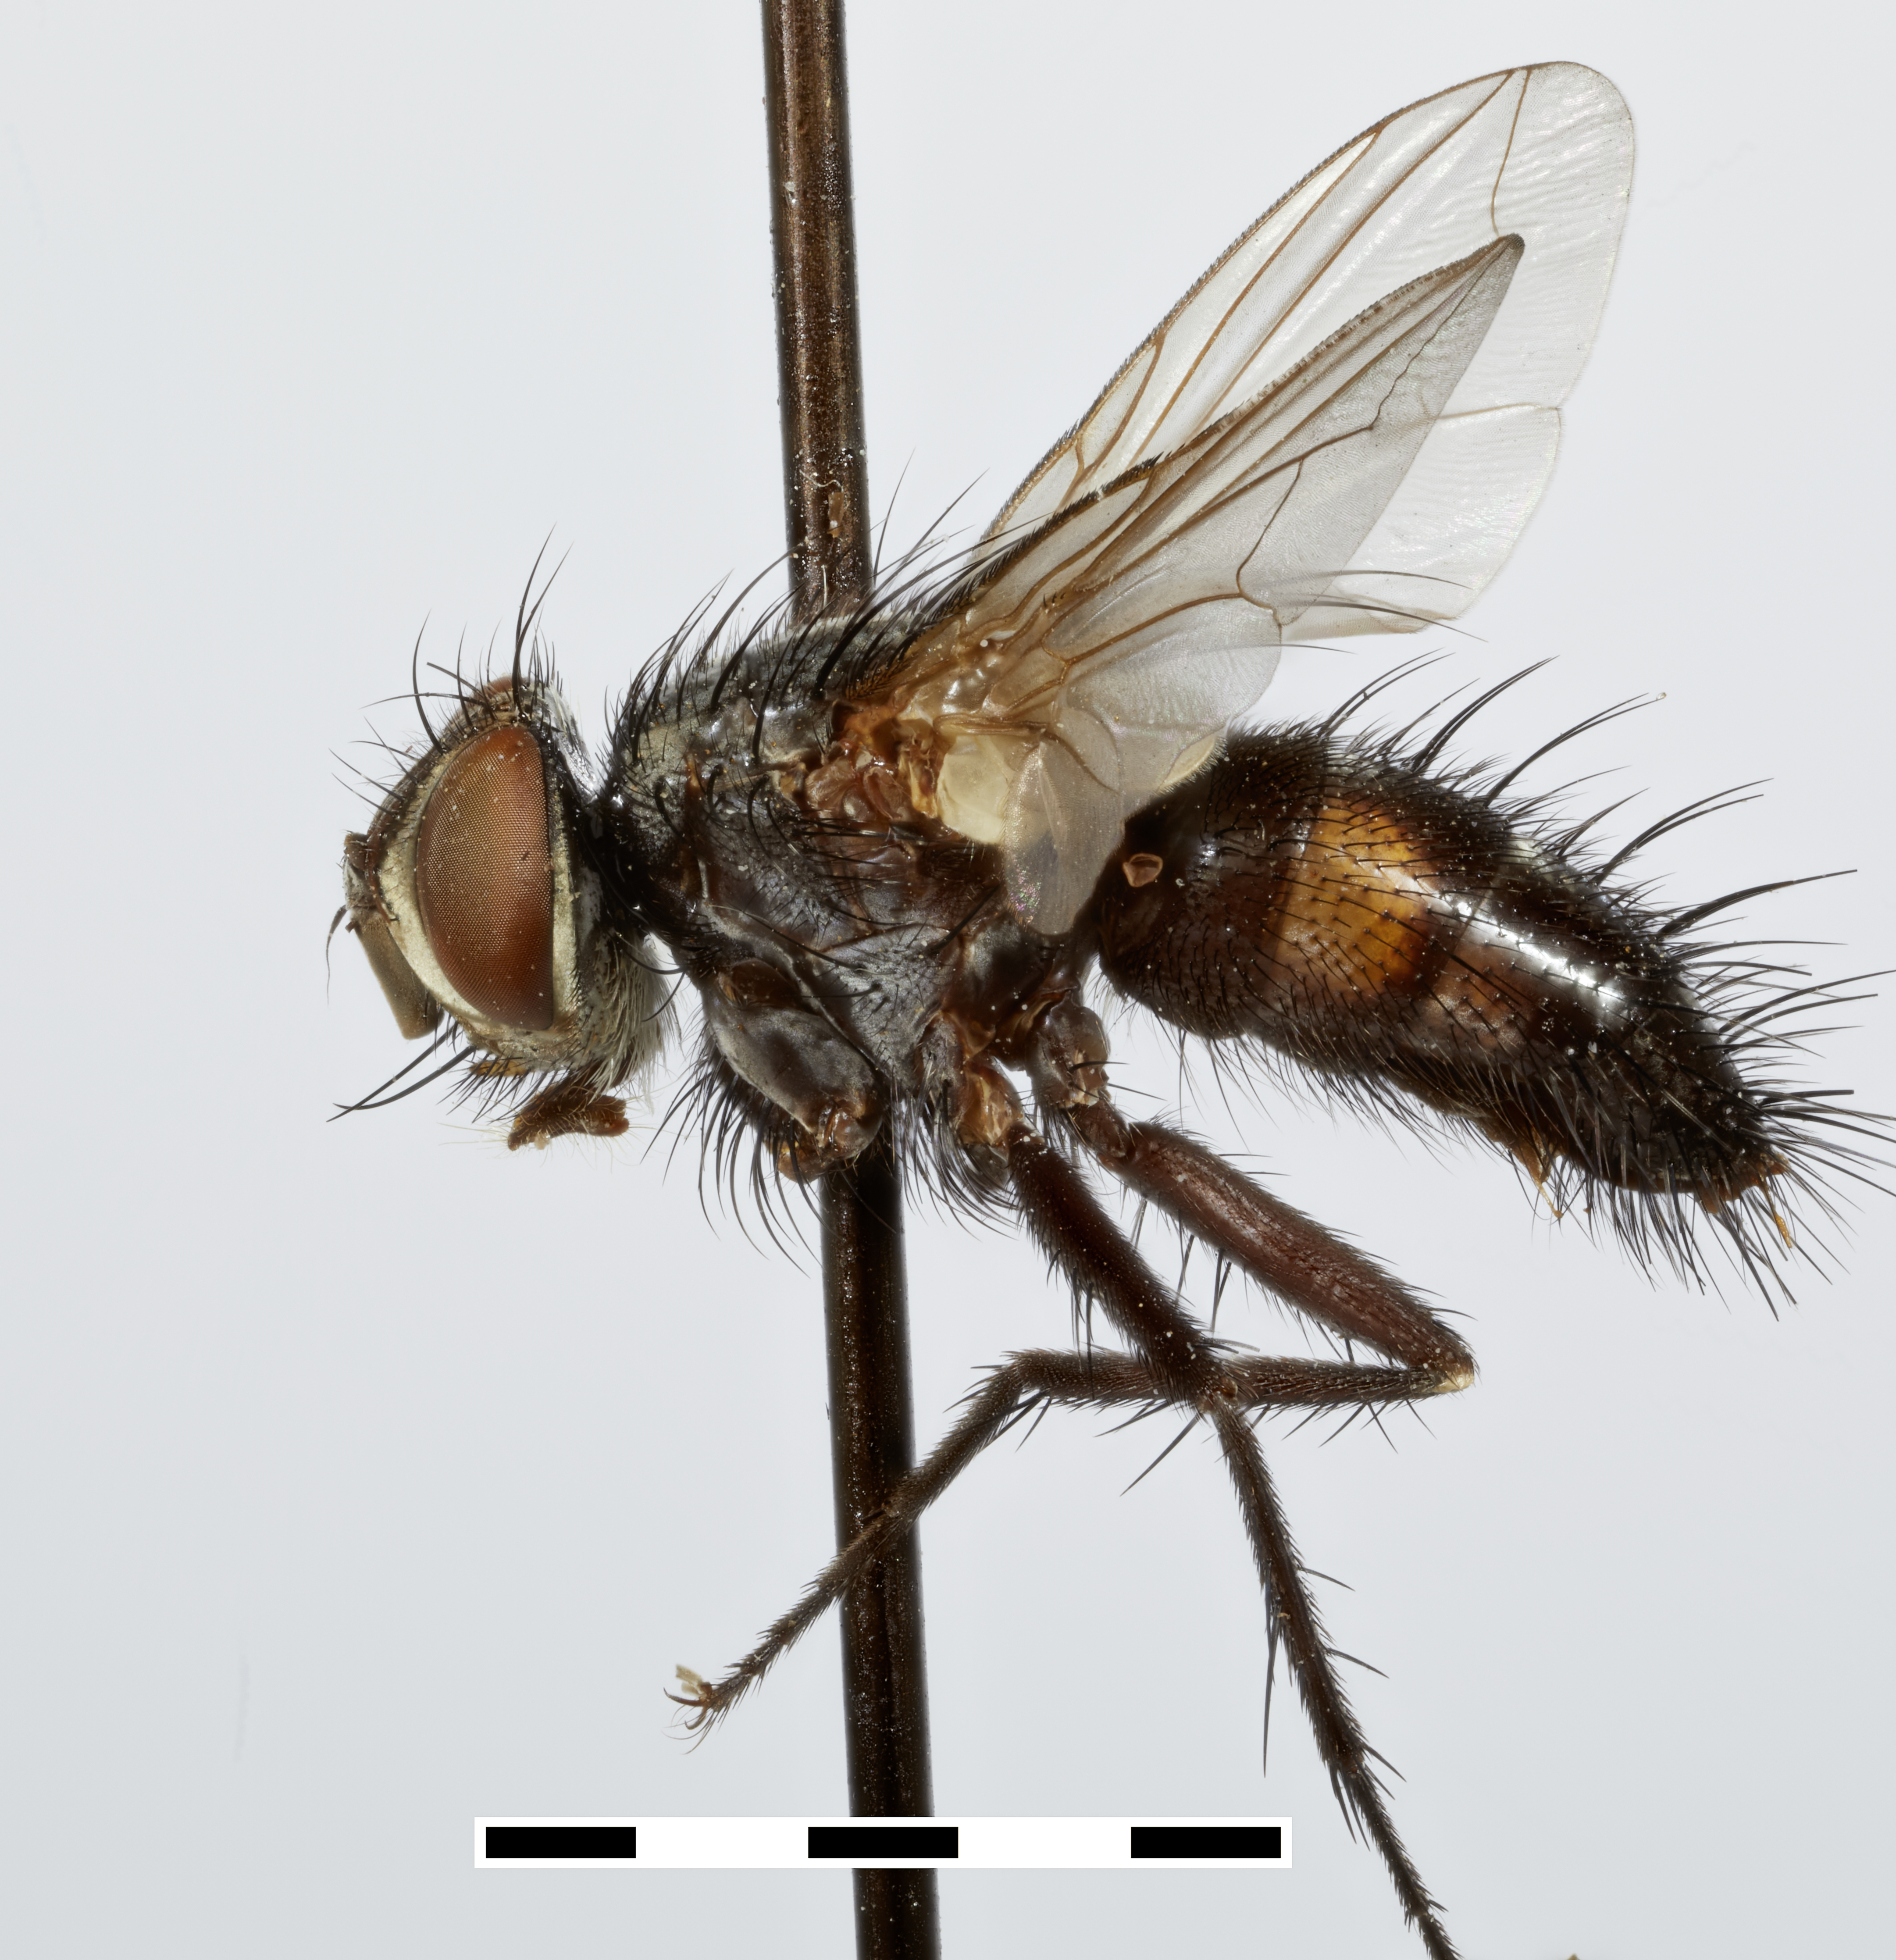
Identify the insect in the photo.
Pseudoeribea paradexoides
